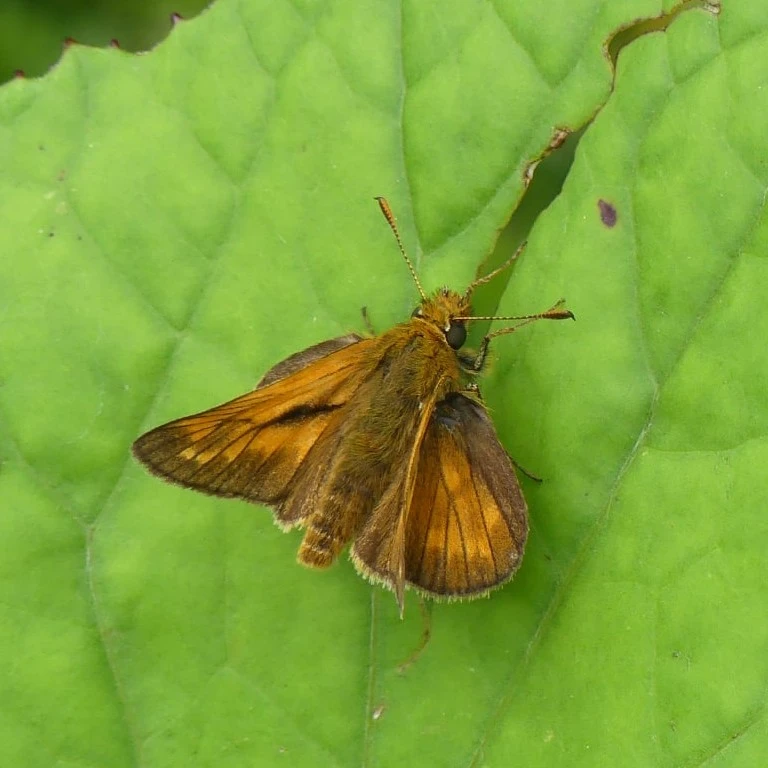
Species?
Ochlodes sylvanus (also Ochlodes venata)
